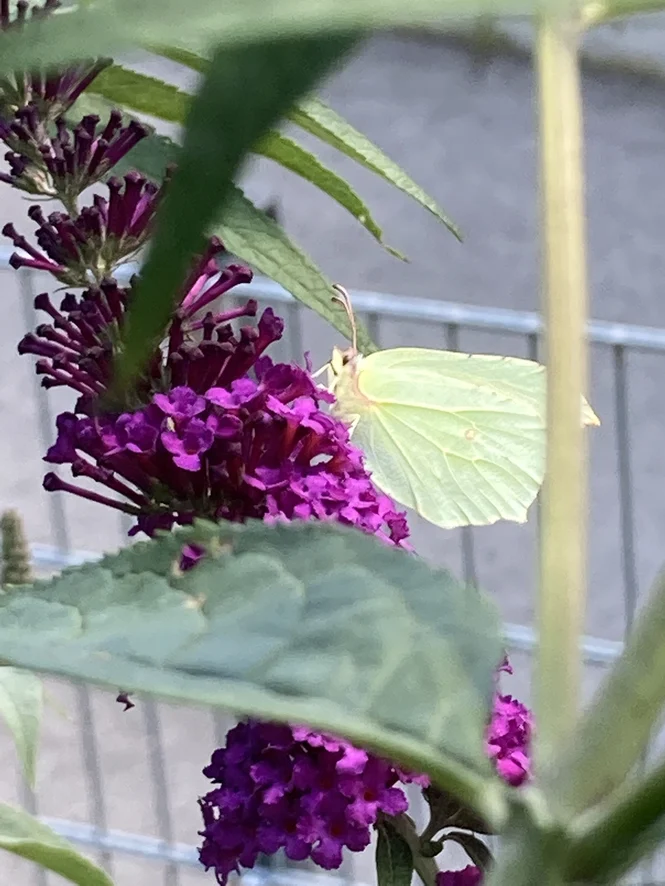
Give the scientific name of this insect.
Gonepteryx rhamni
